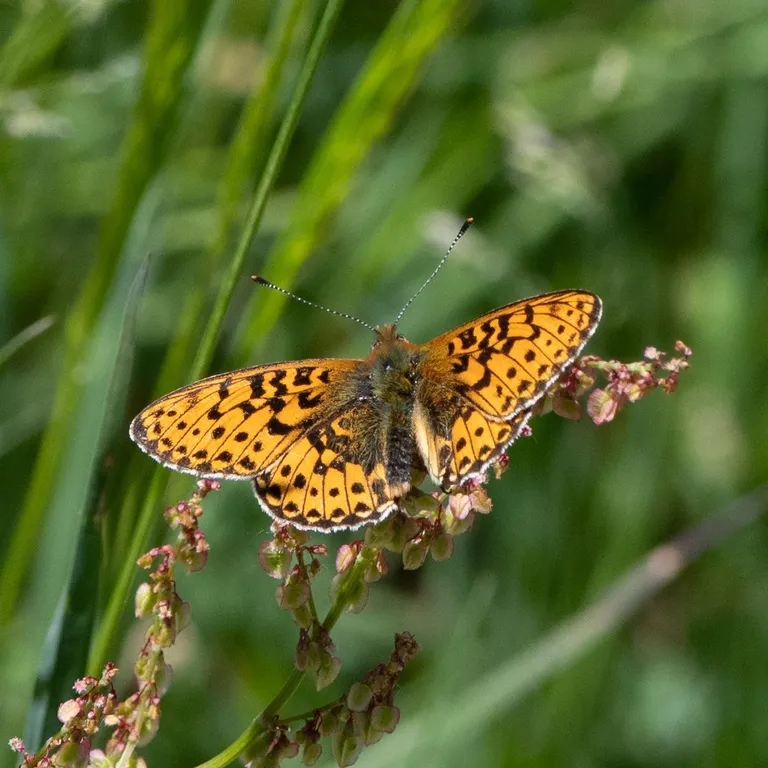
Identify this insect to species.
Boloria euphrosyne (also Clossiana euphrosyne)
